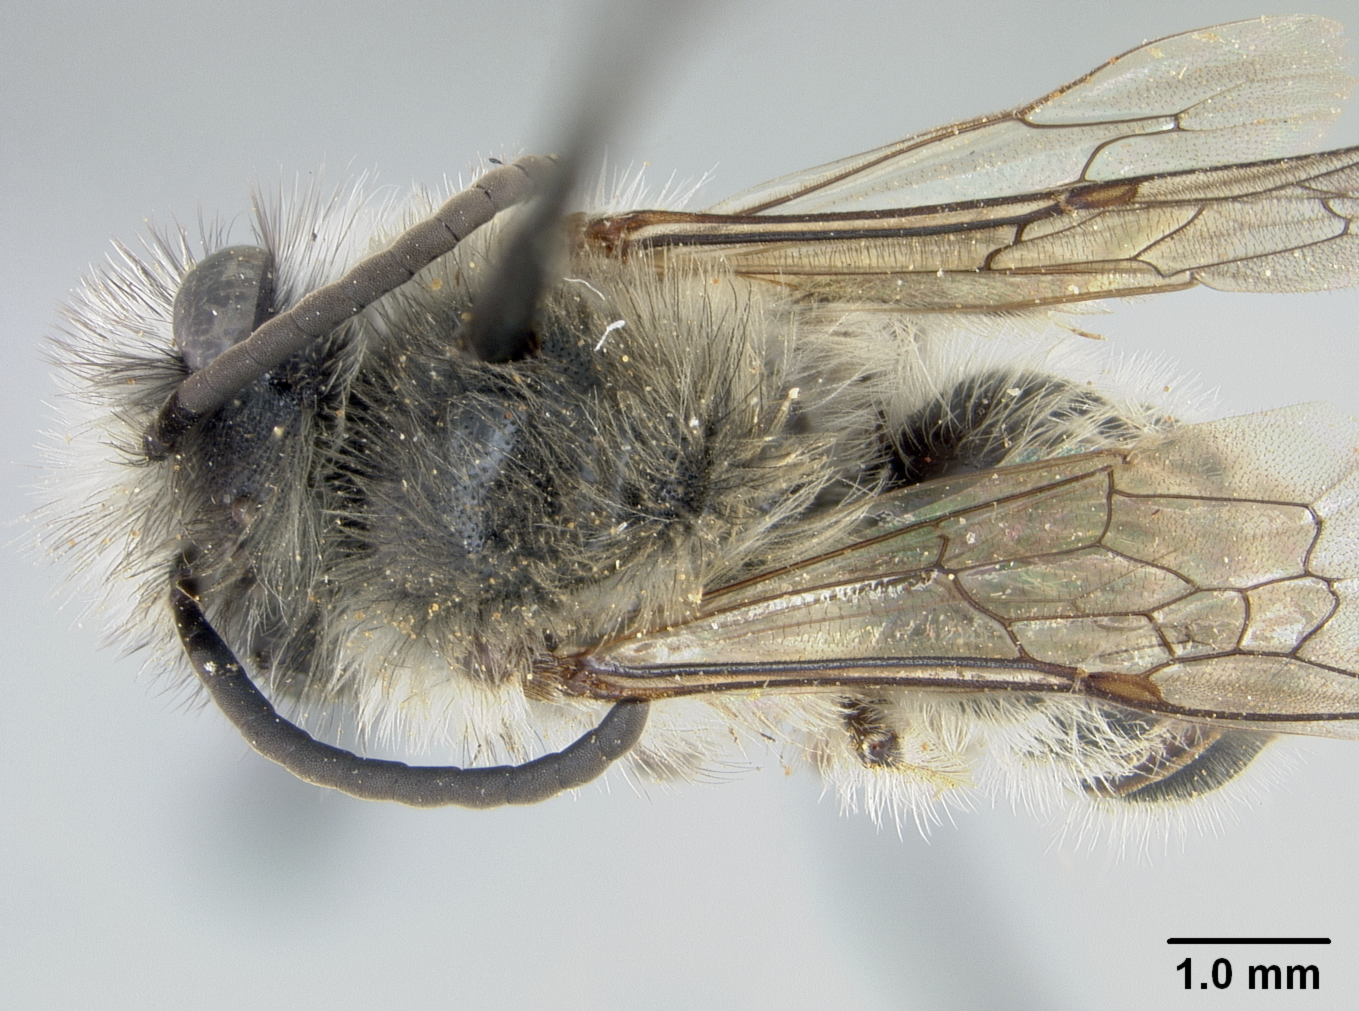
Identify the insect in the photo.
Colletes tingoensis
